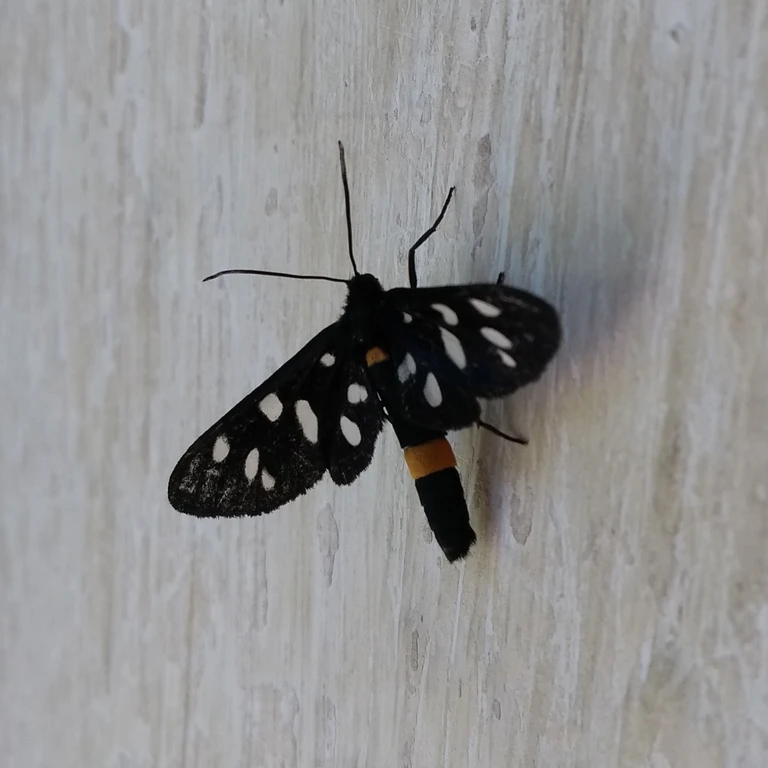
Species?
Amata phegea
